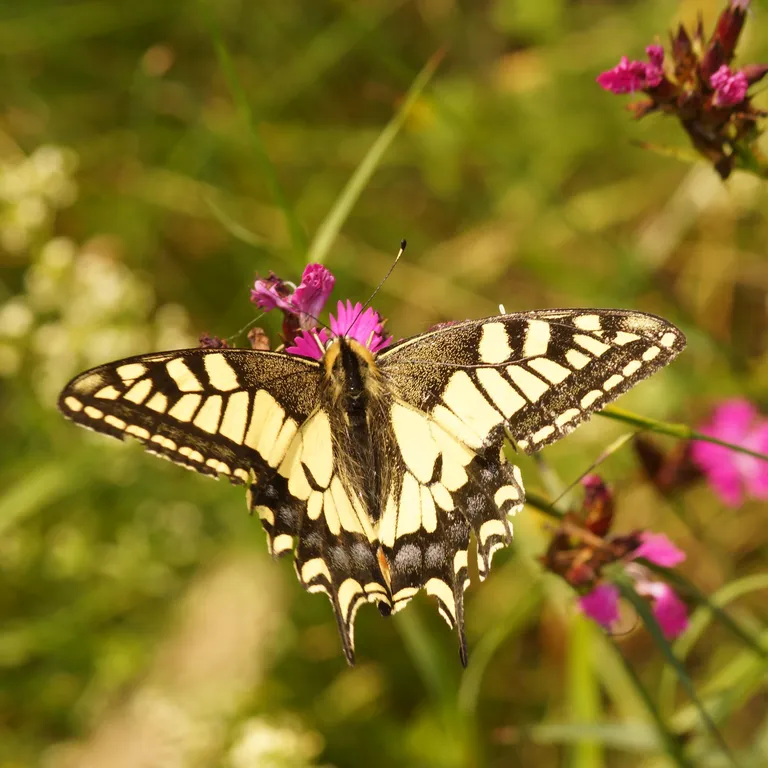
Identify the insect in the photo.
Papilio machaon
